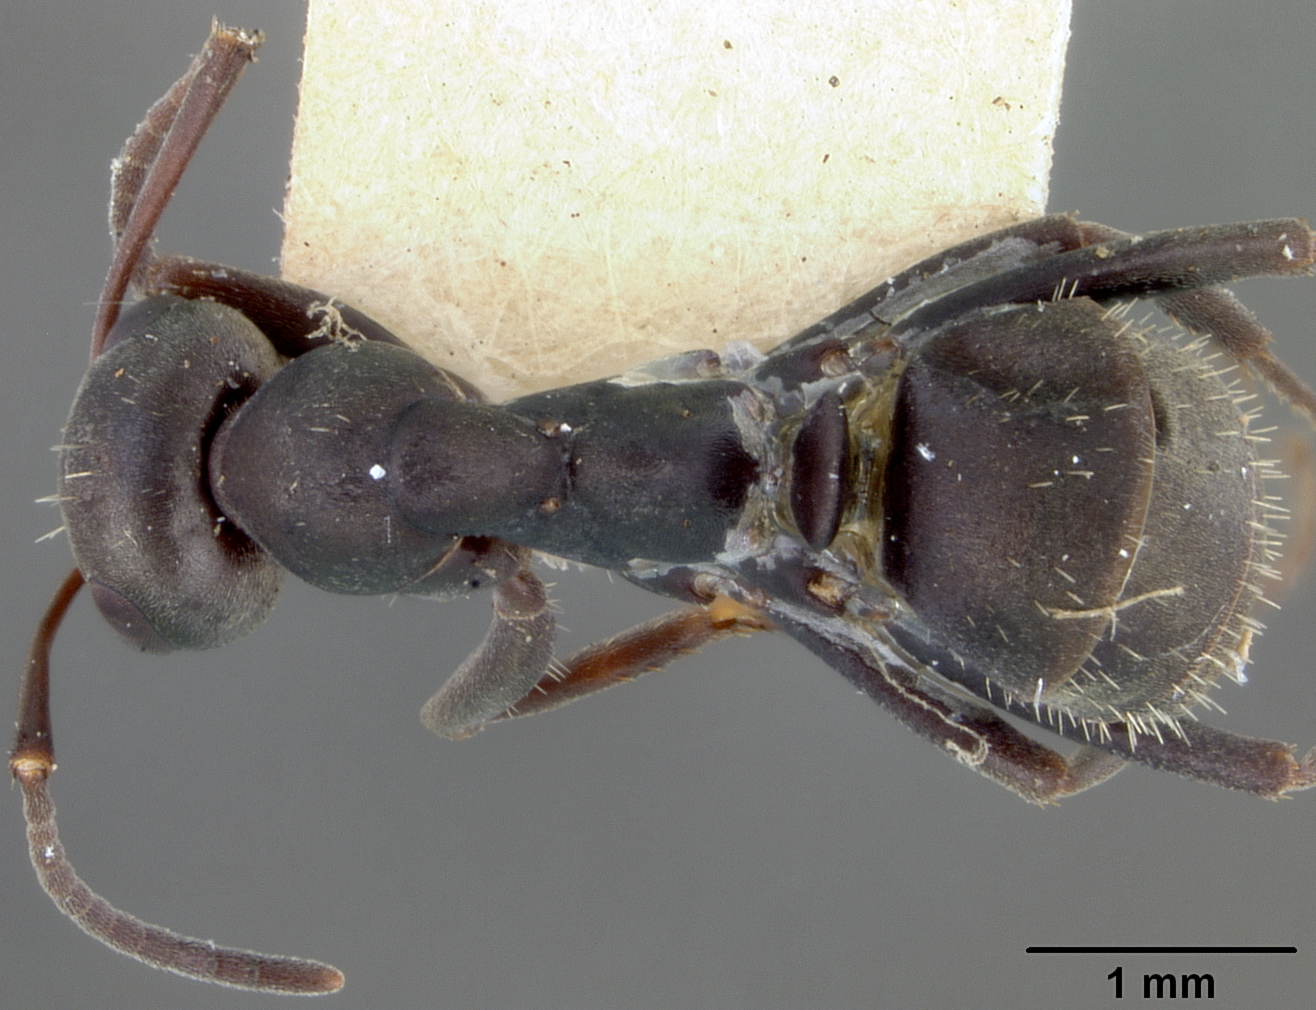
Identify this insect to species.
Formica subcyanea
